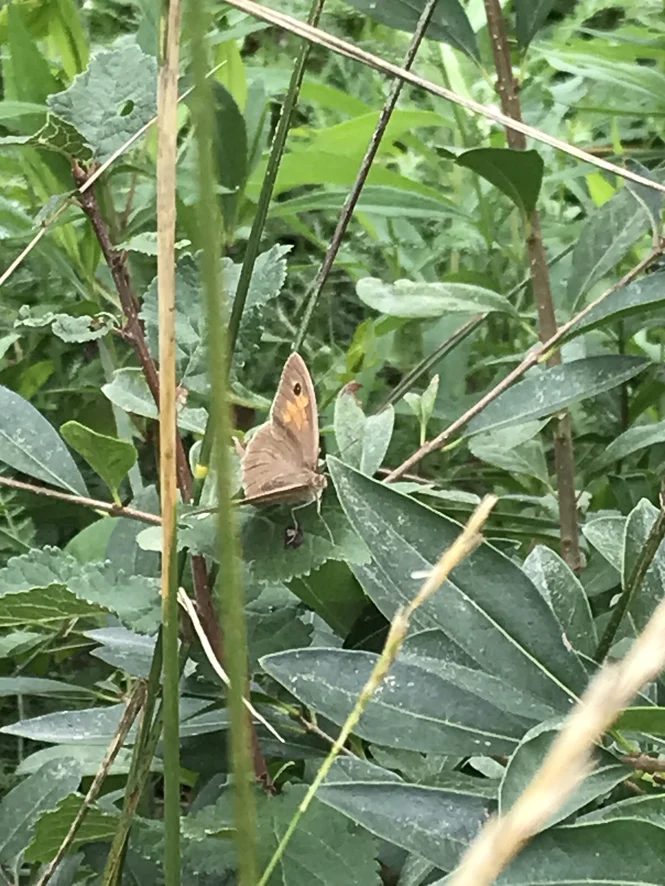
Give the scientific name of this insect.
Maniola jurtina
